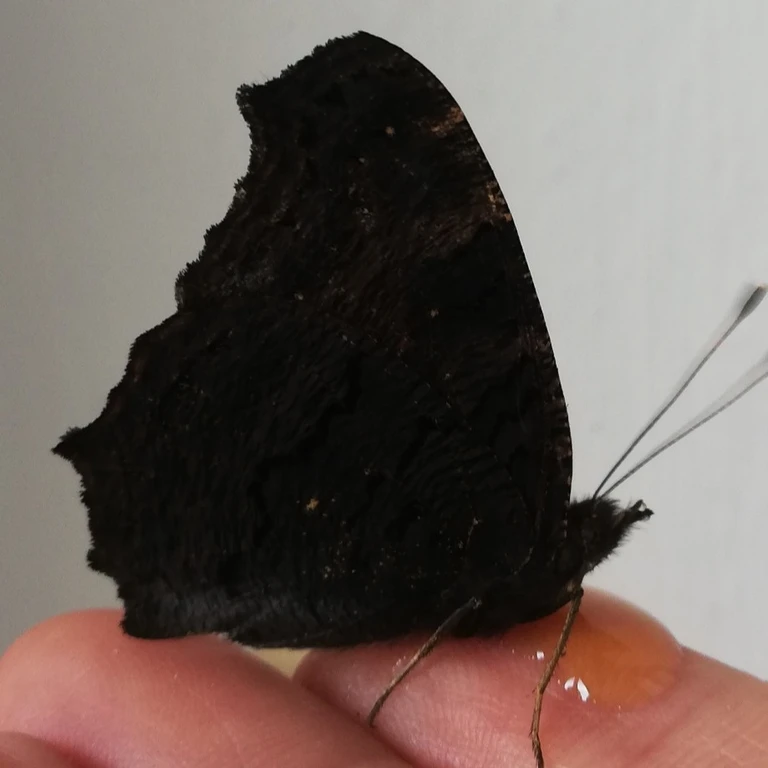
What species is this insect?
Aglais io
